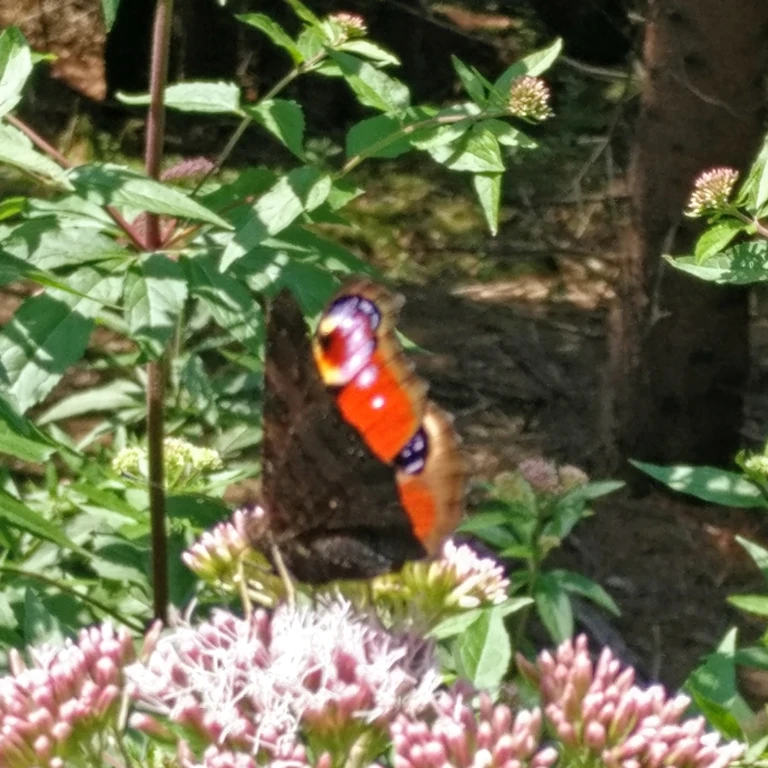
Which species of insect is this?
Aglais io
